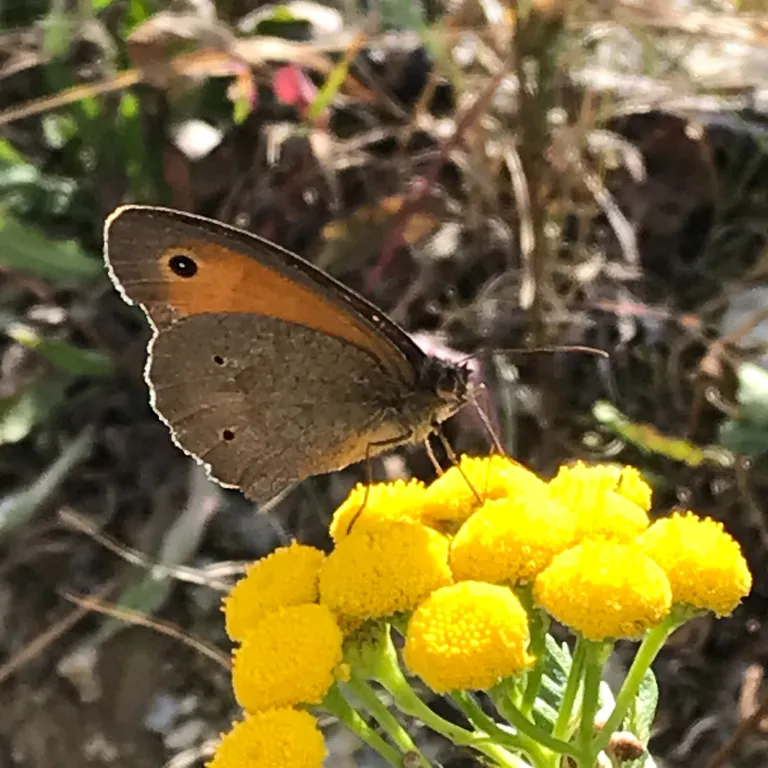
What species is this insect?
Maniola jurtina
